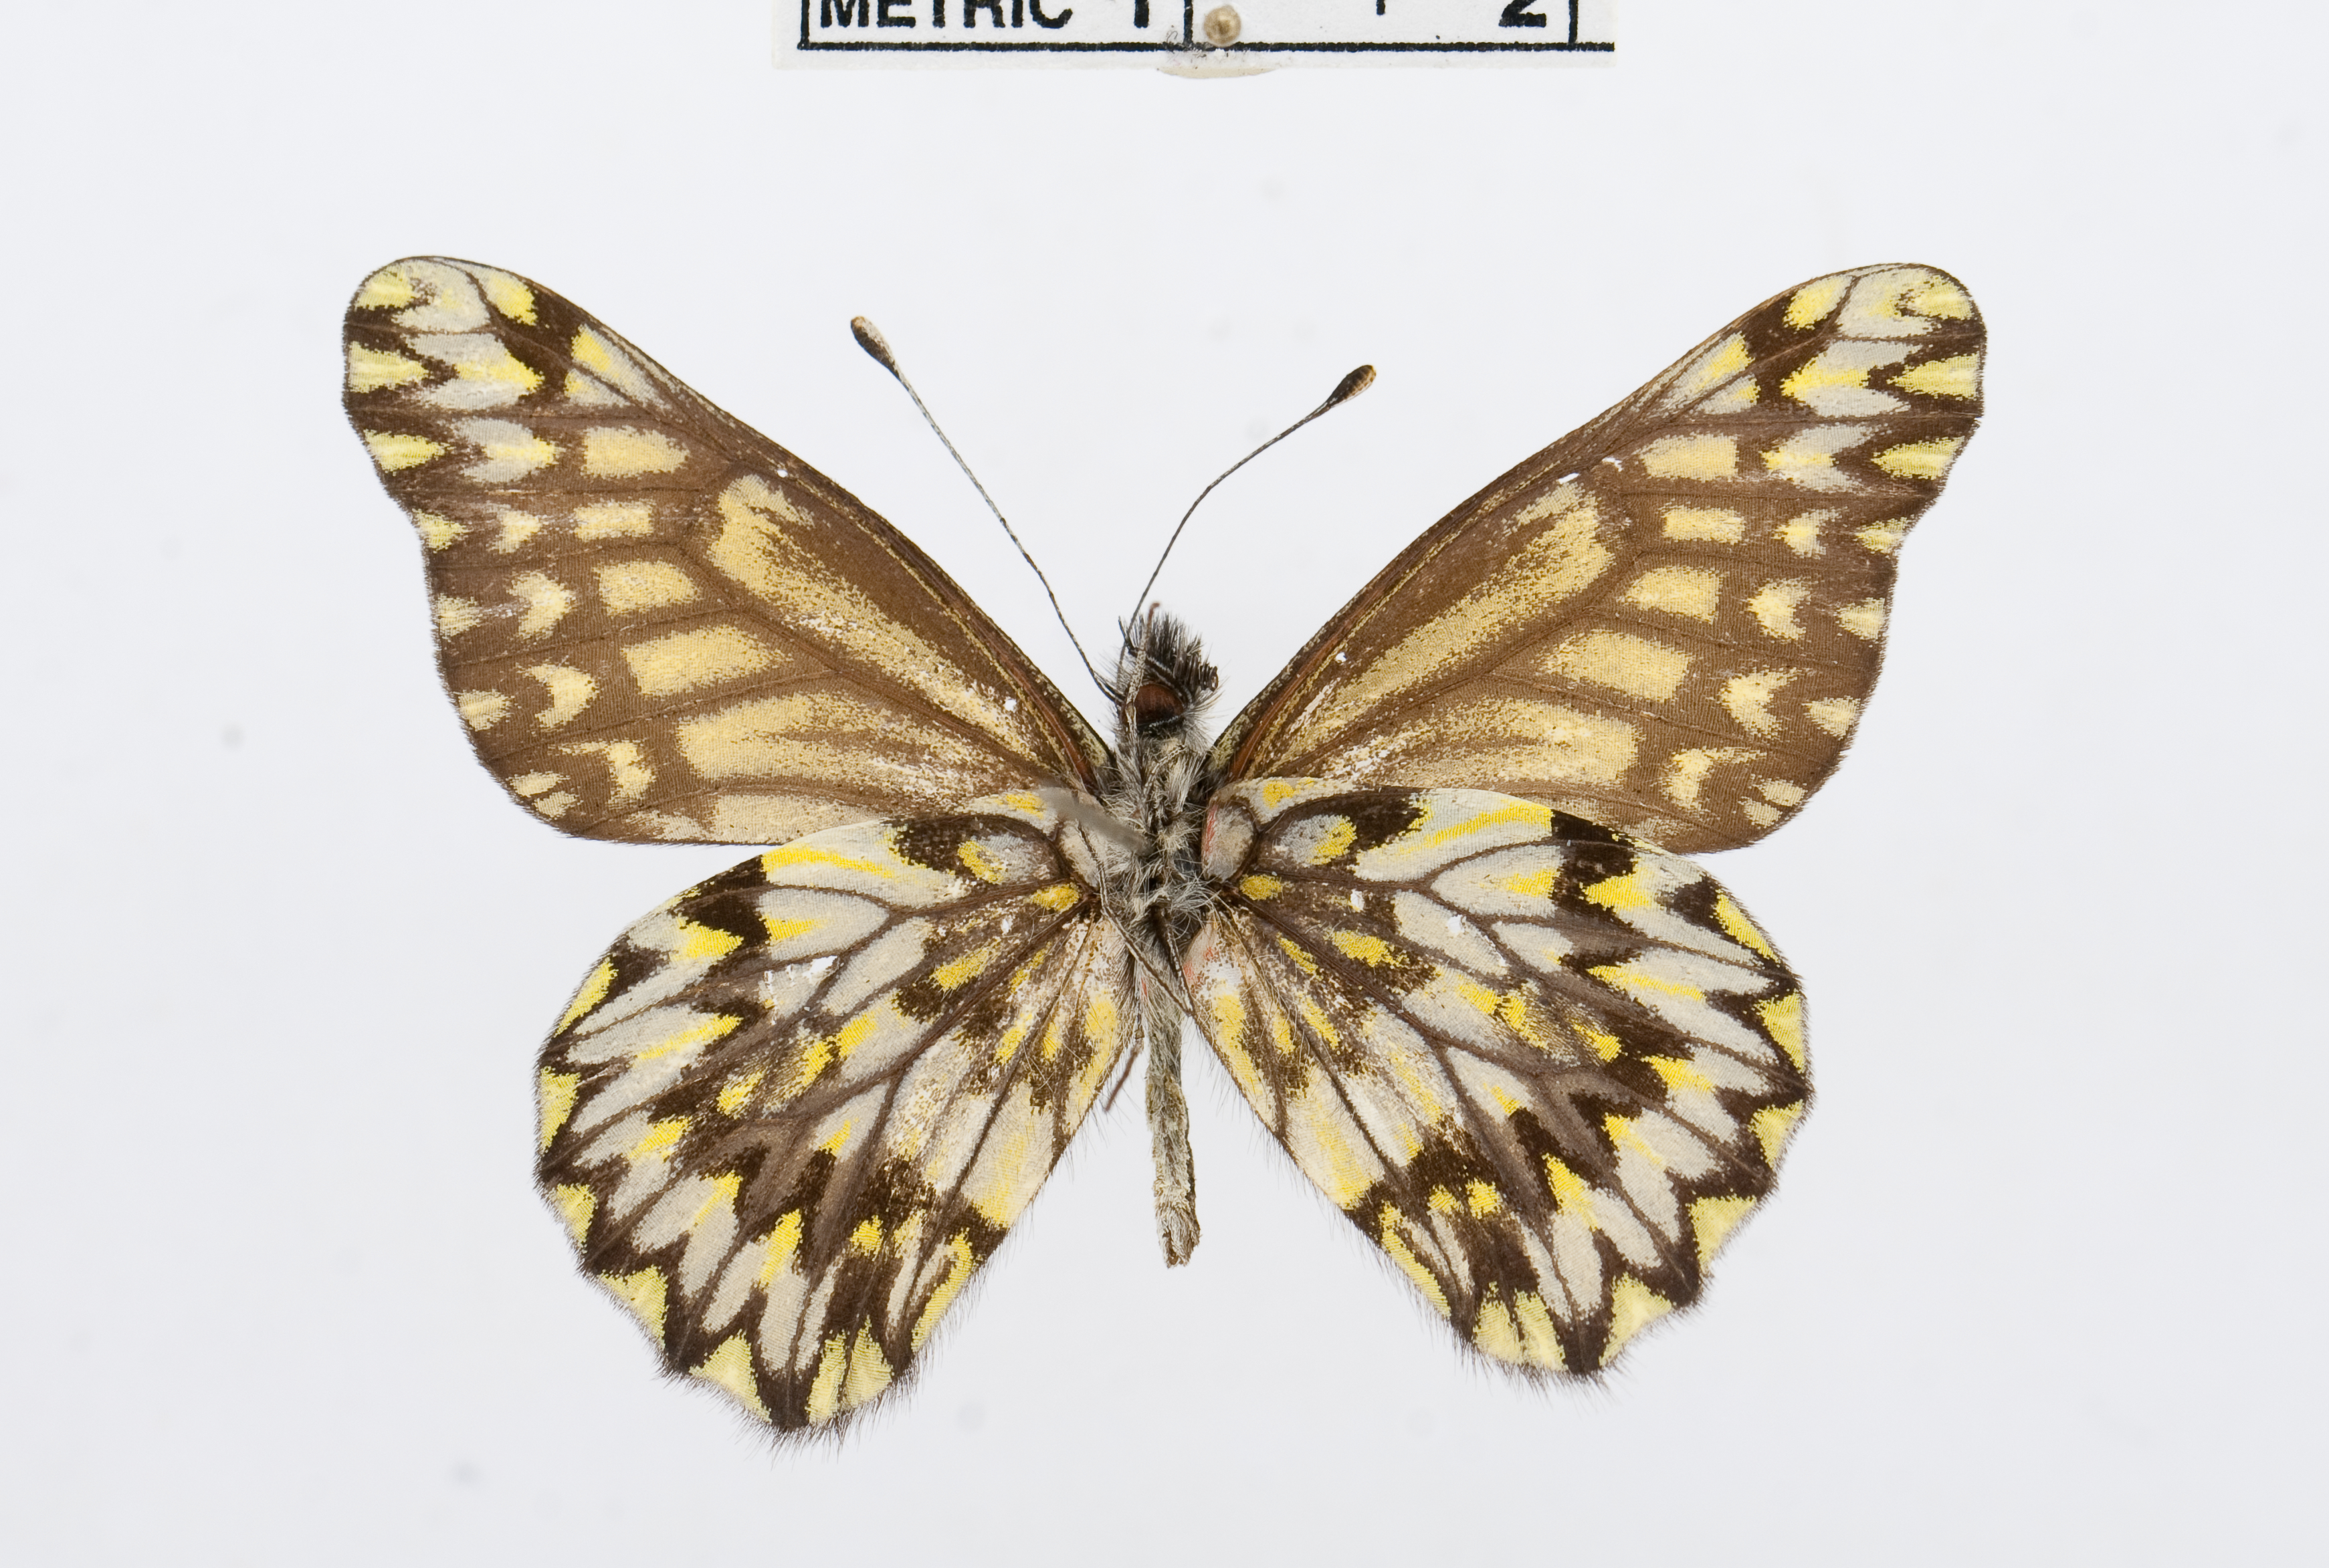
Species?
Catasticta philoscia
